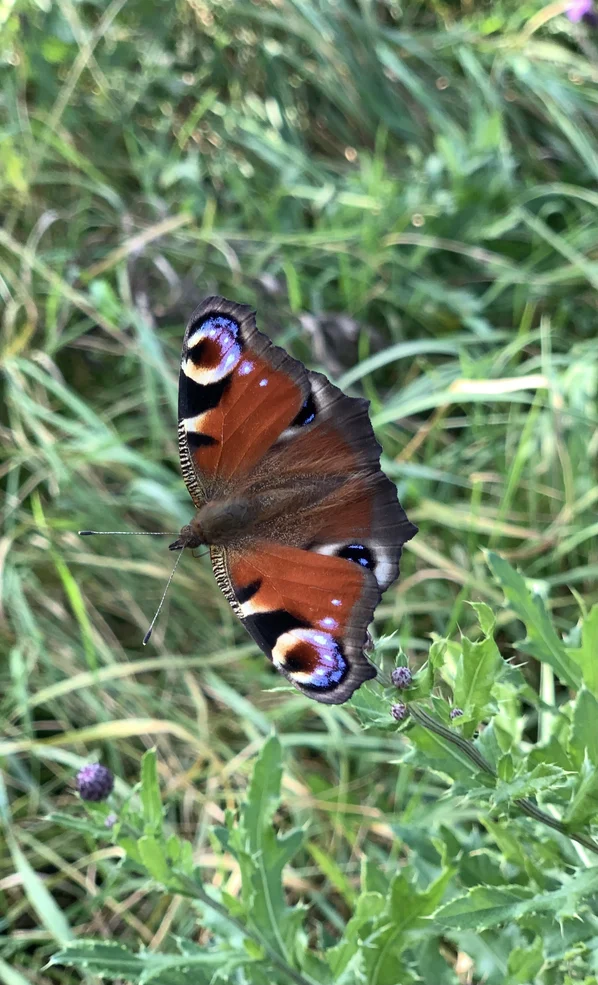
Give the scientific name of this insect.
Aglais io
